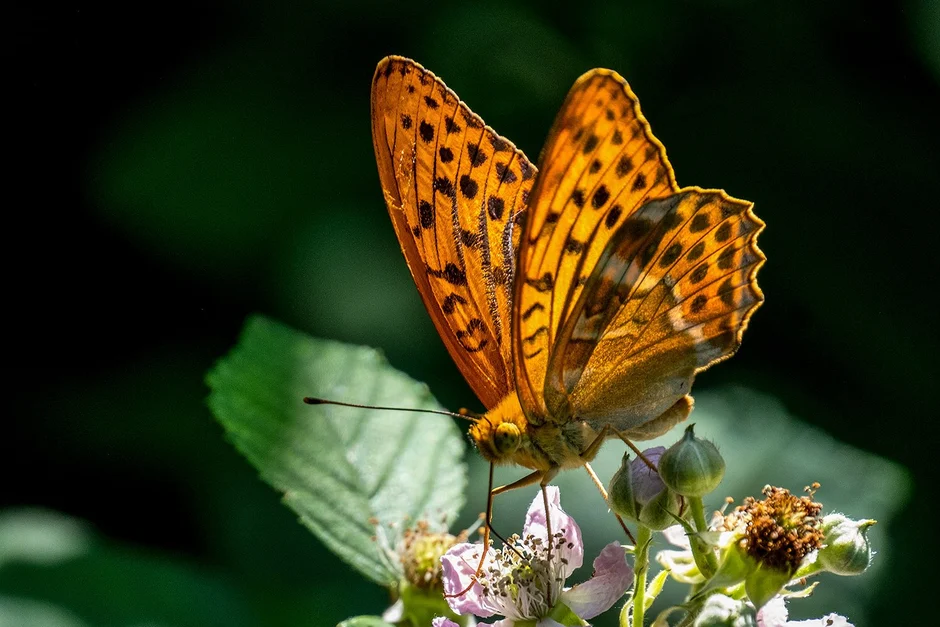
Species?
Argynnis paphia
